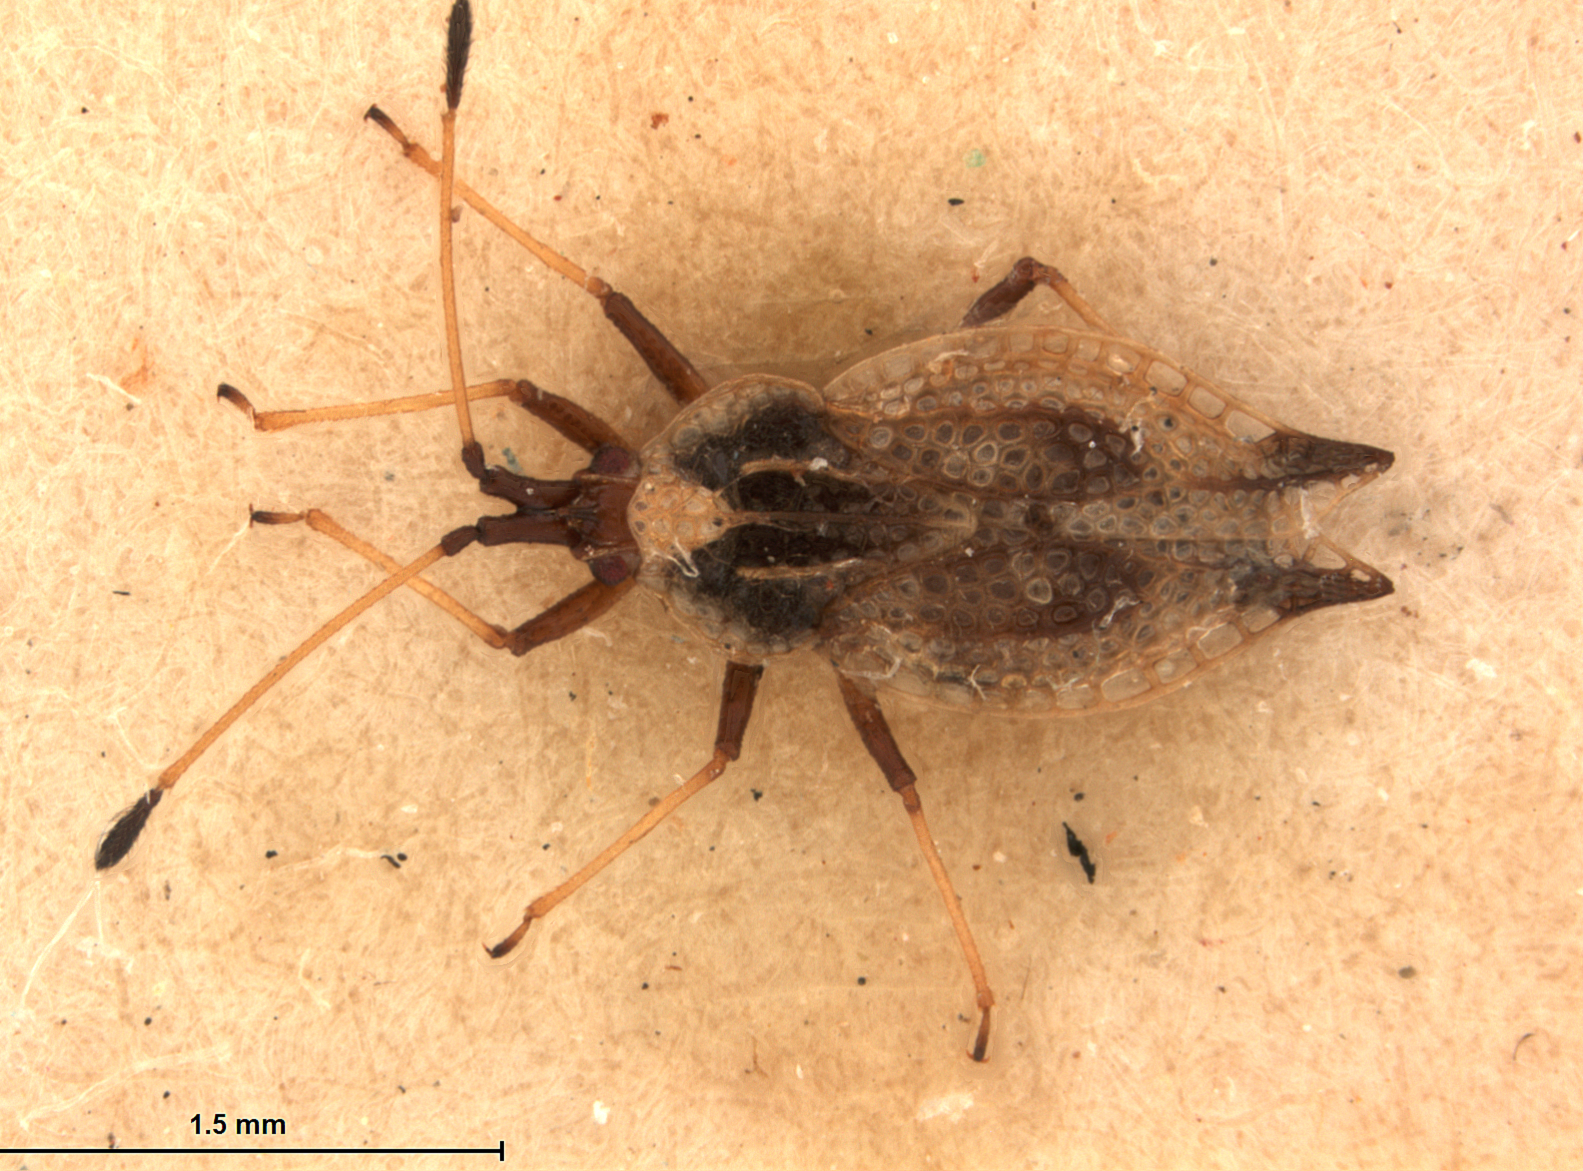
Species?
Baeotingis vianai
